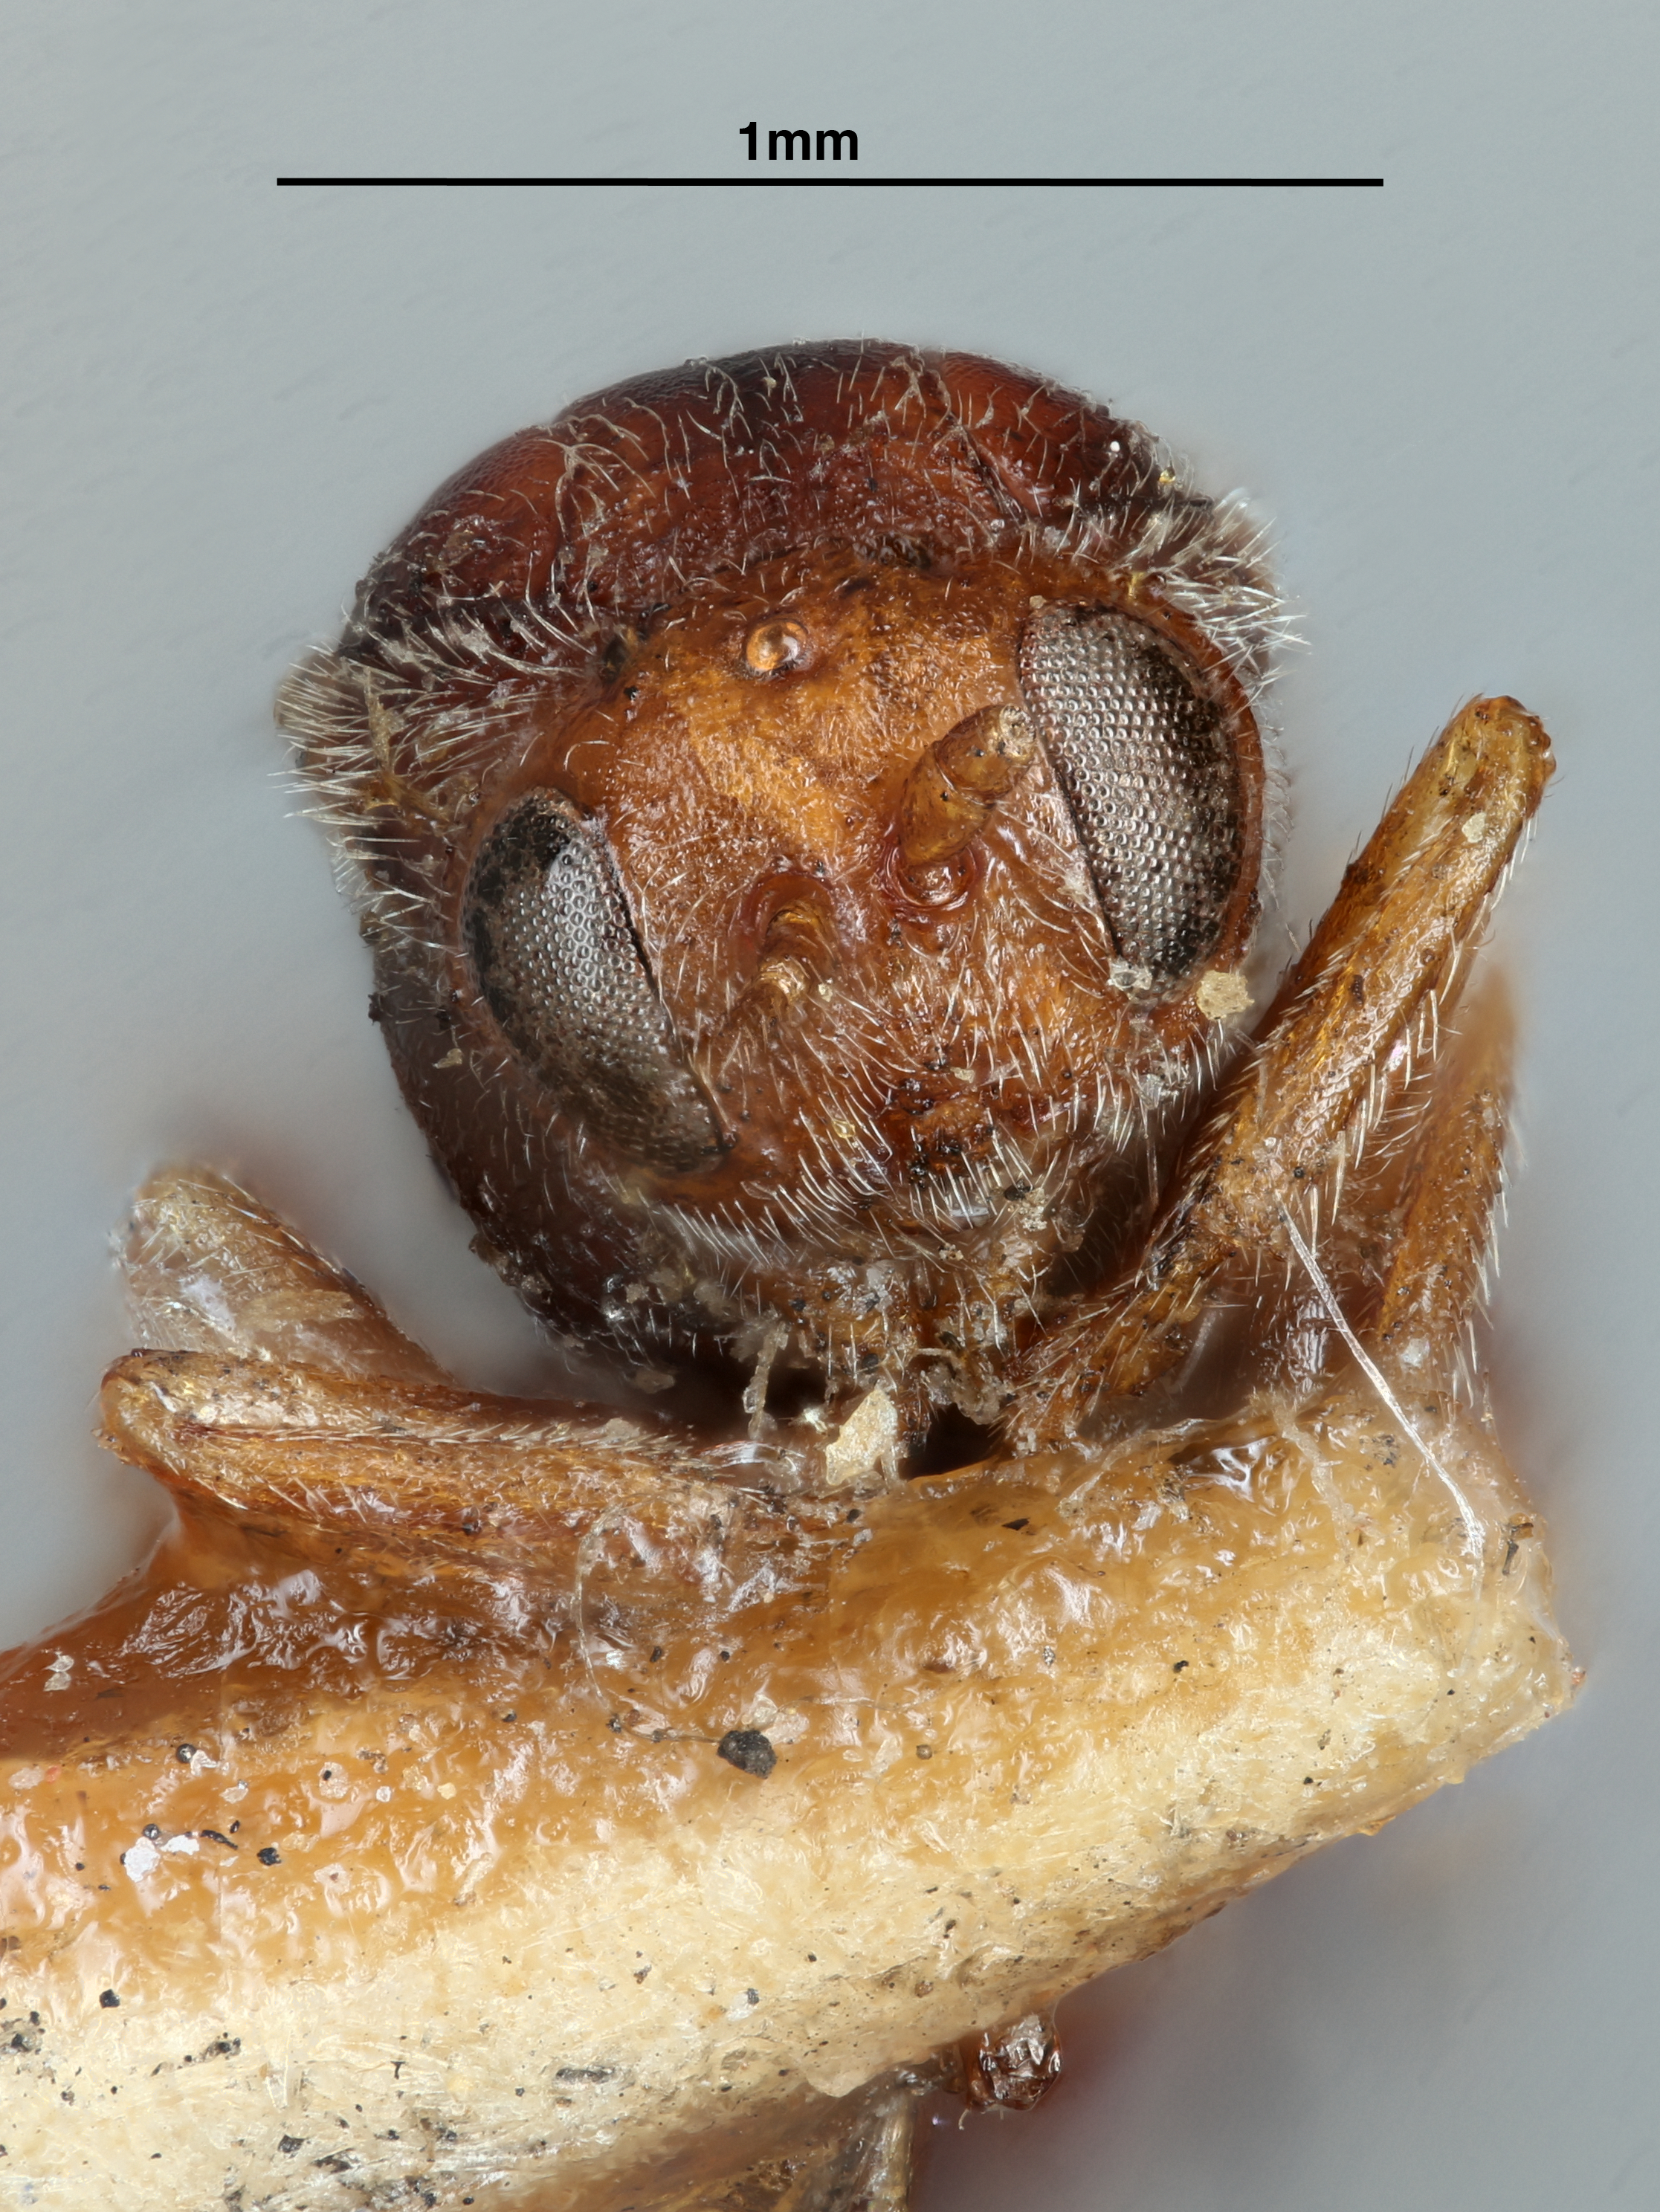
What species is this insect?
Andricus stropus
